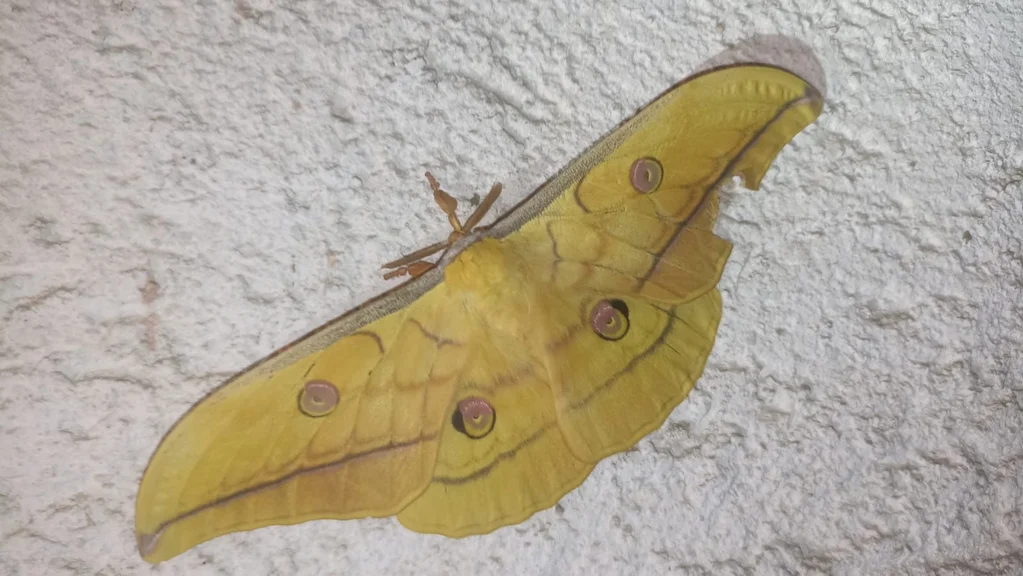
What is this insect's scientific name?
Antheraea yamamai
